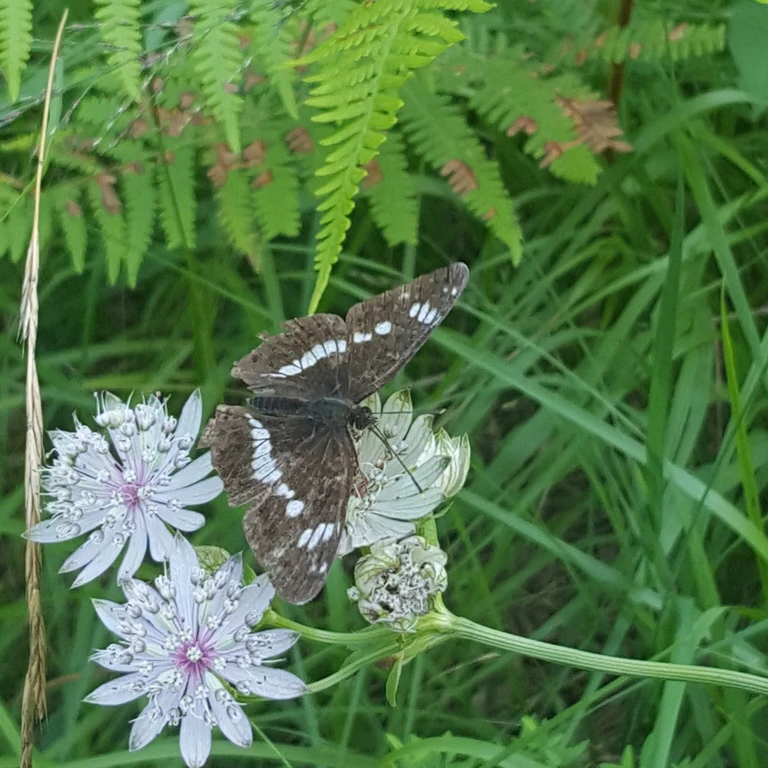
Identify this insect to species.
Limenitis camilla (also Ladoga camilla)
